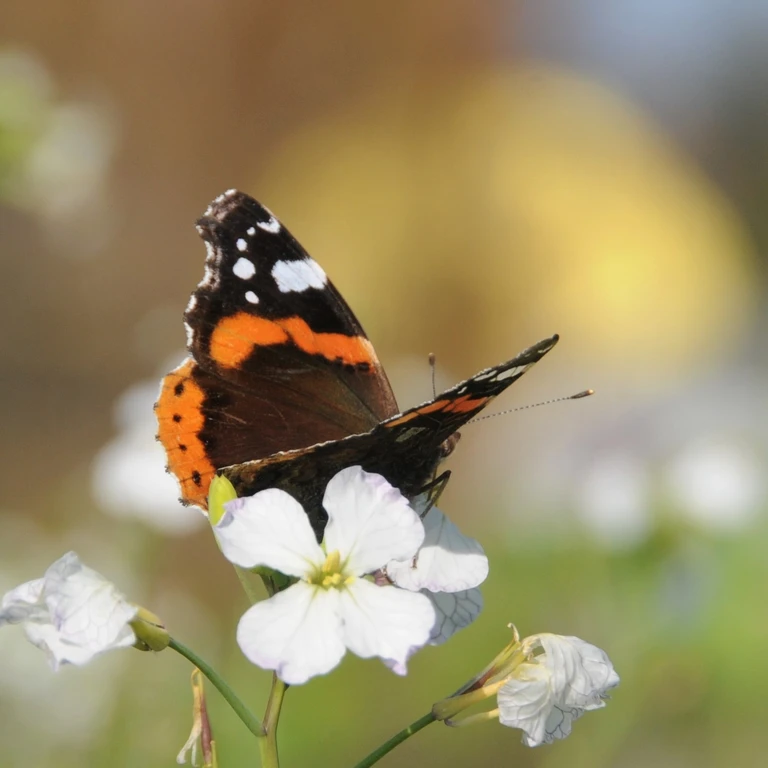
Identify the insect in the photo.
Vanessa atalanta
